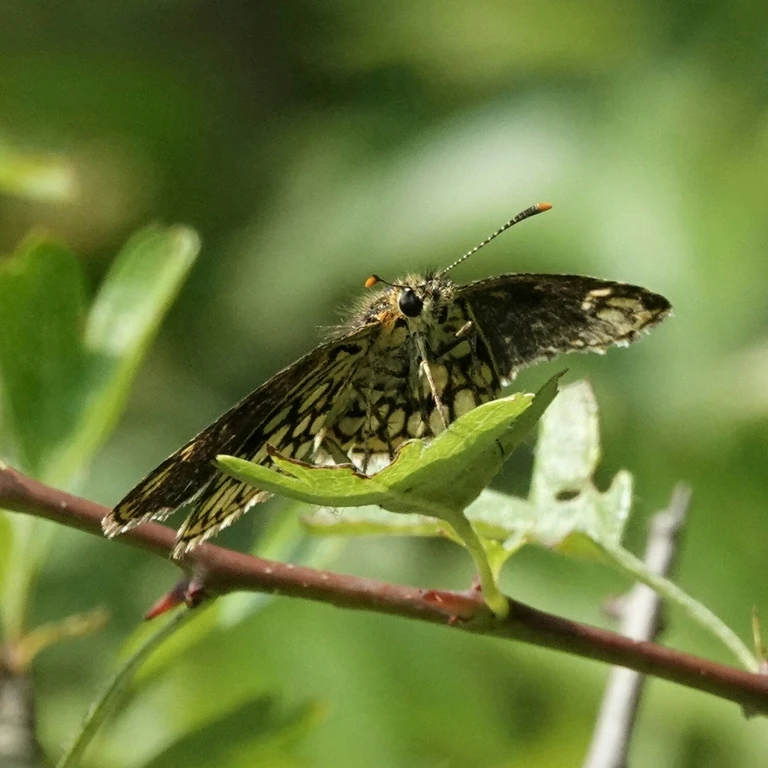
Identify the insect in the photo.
Heteropterus morpheus
